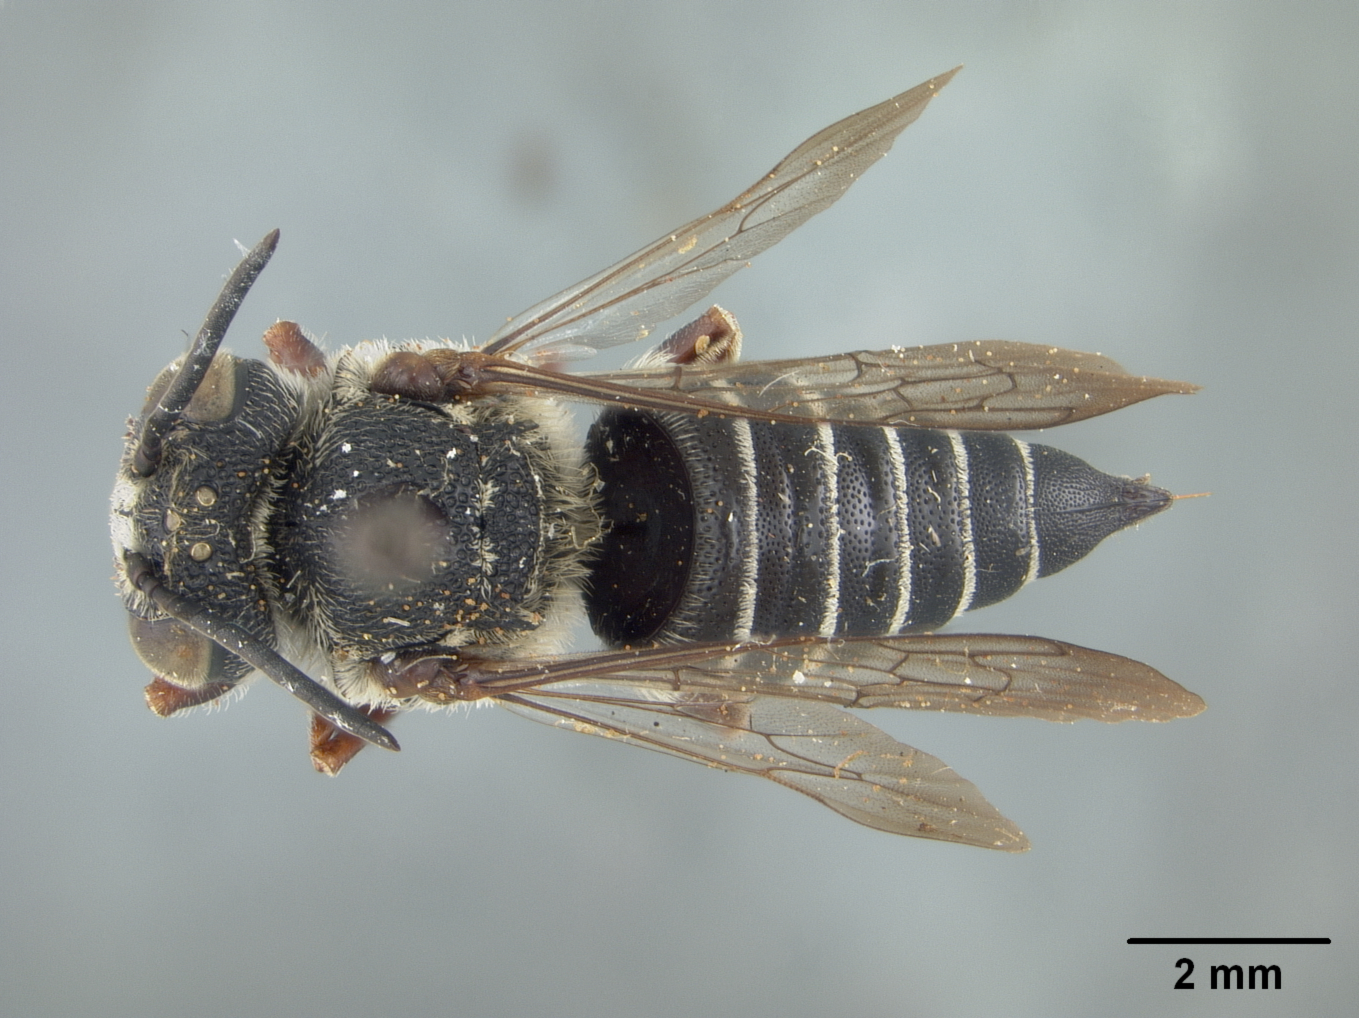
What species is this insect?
Coelioxys banksi
